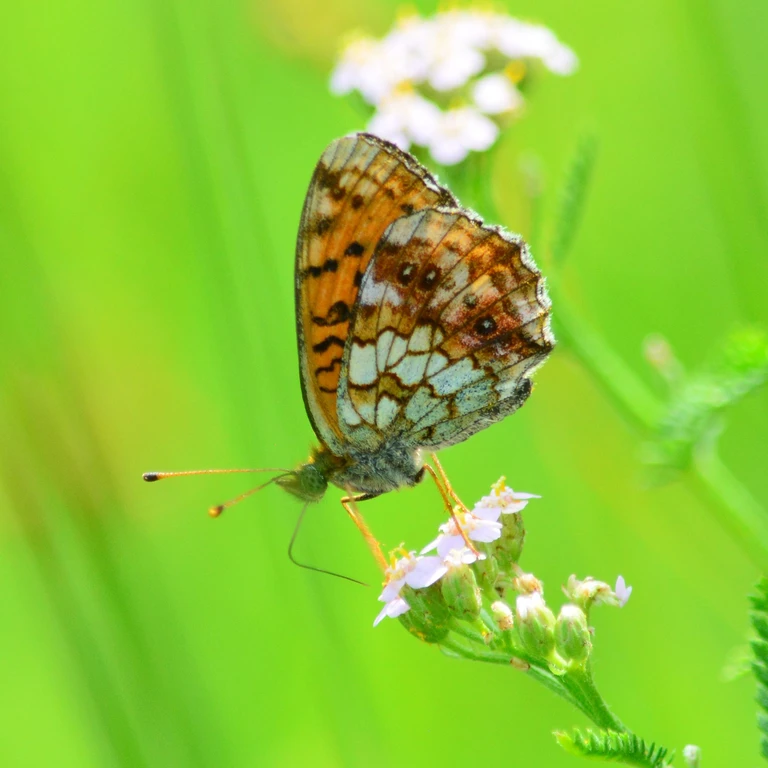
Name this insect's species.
Brenthis ino
